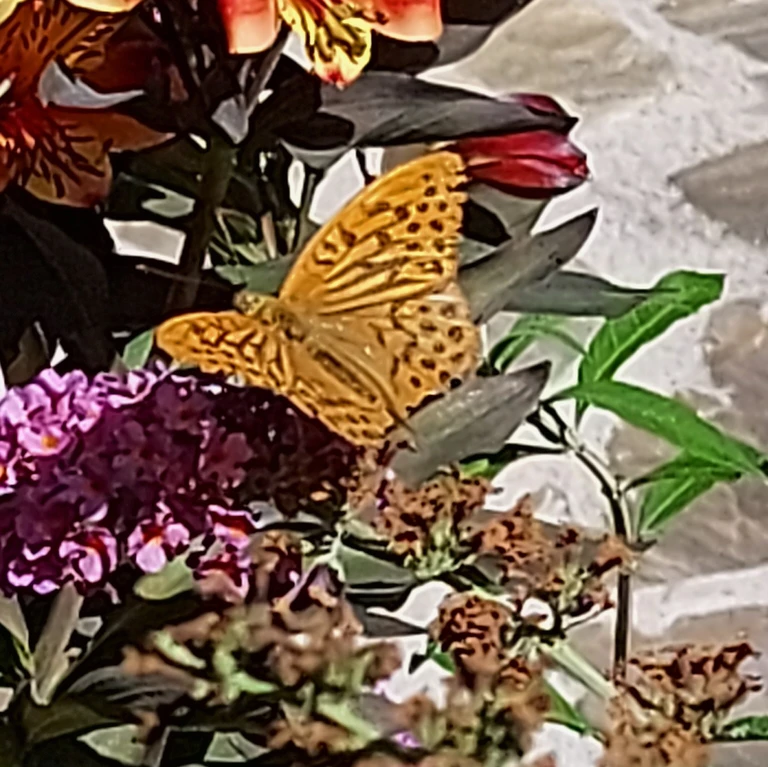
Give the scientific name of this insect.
Argynnis paphia
